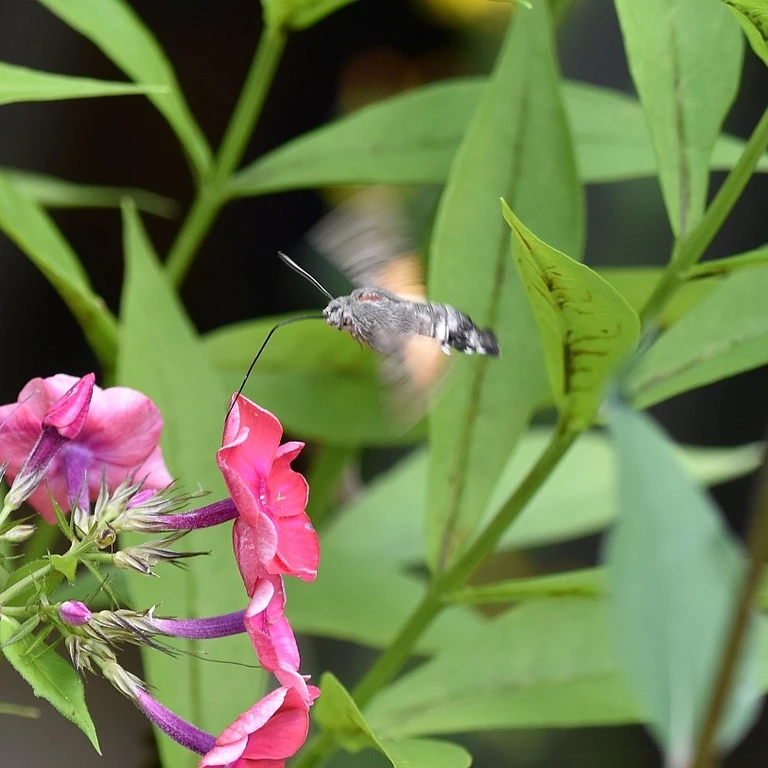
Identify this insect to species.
Macroglossum stellatarum
